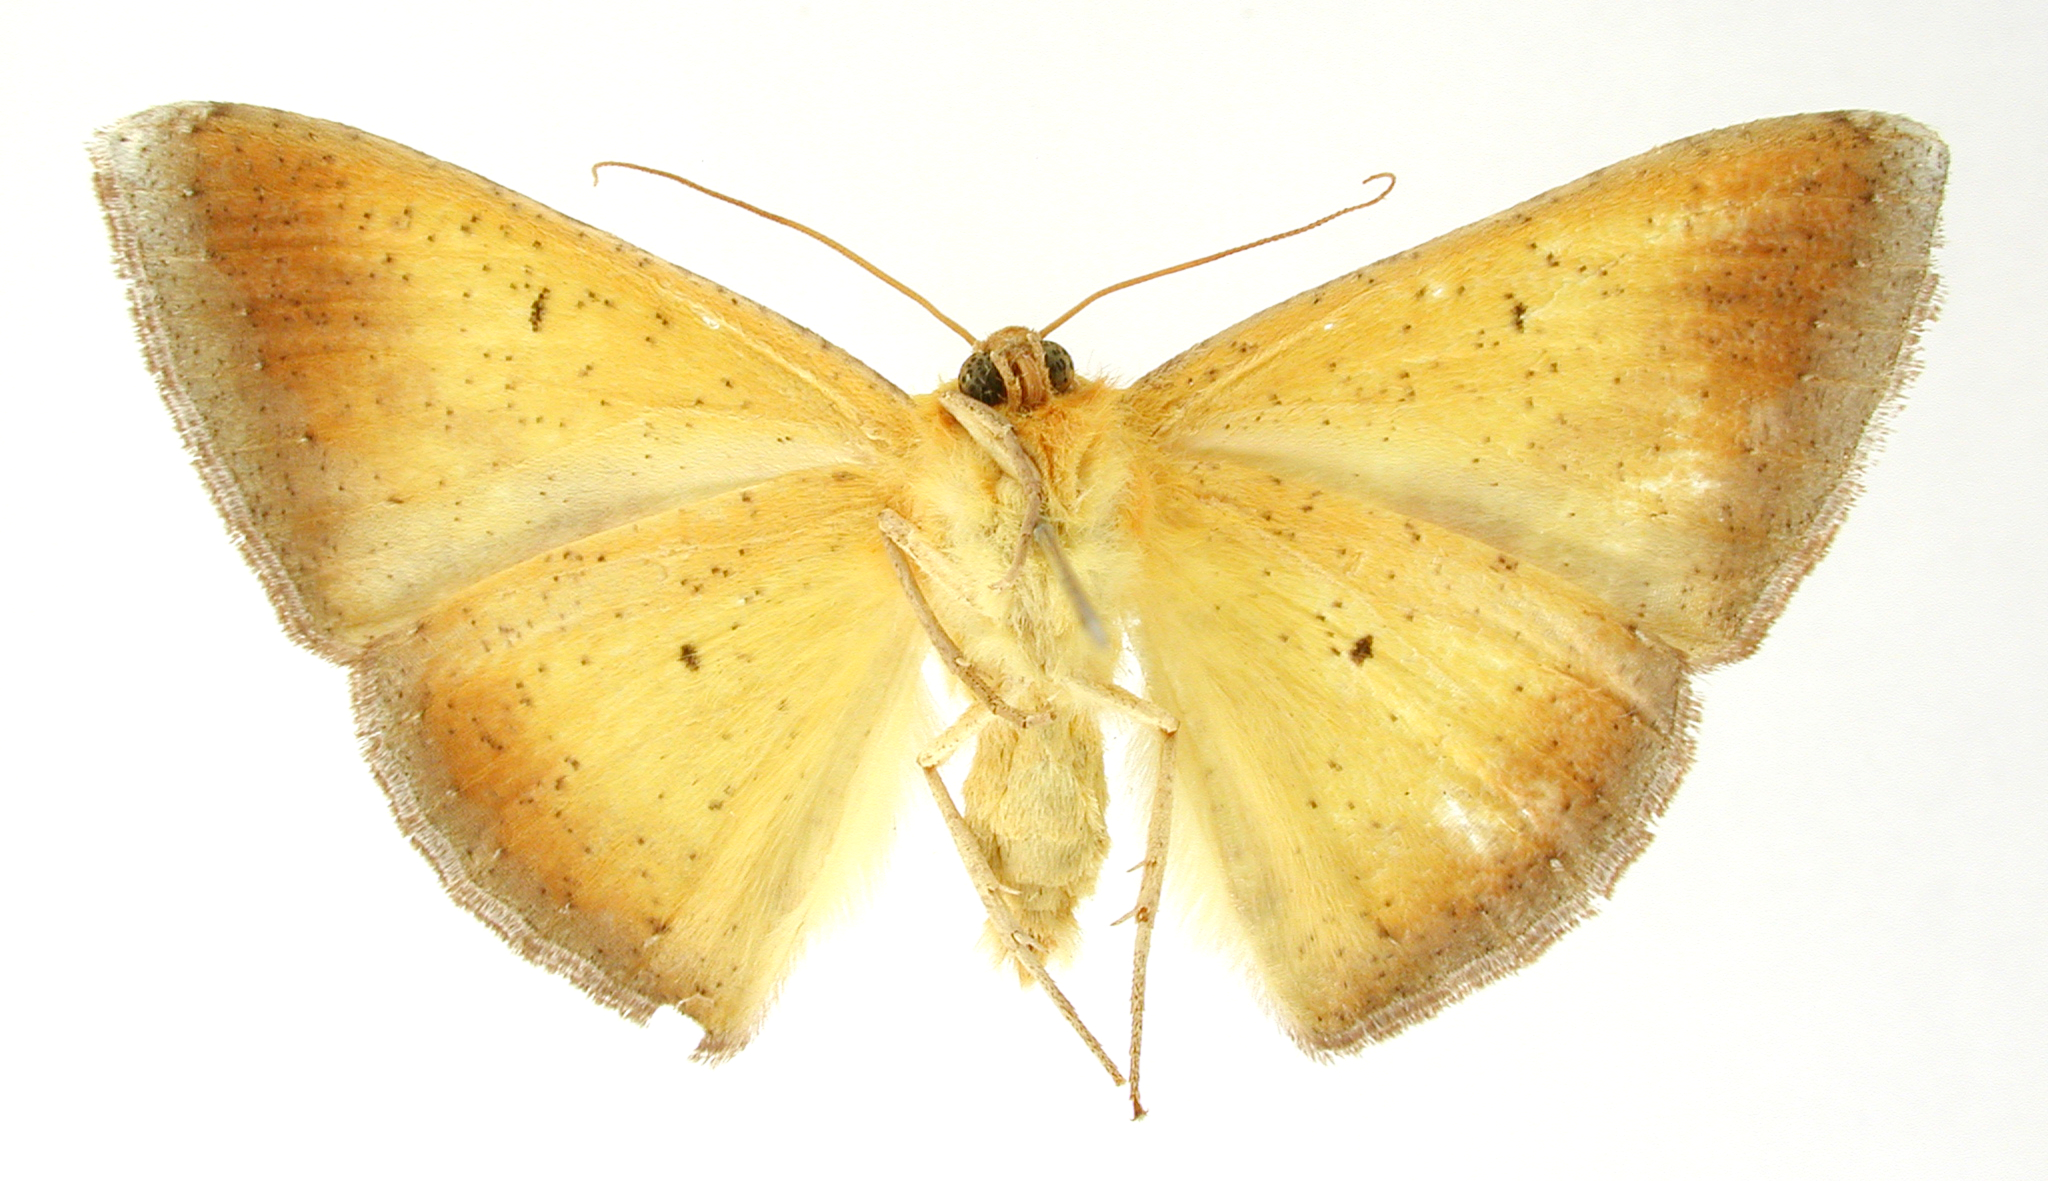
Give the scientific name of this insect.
Acrosemia espuma
